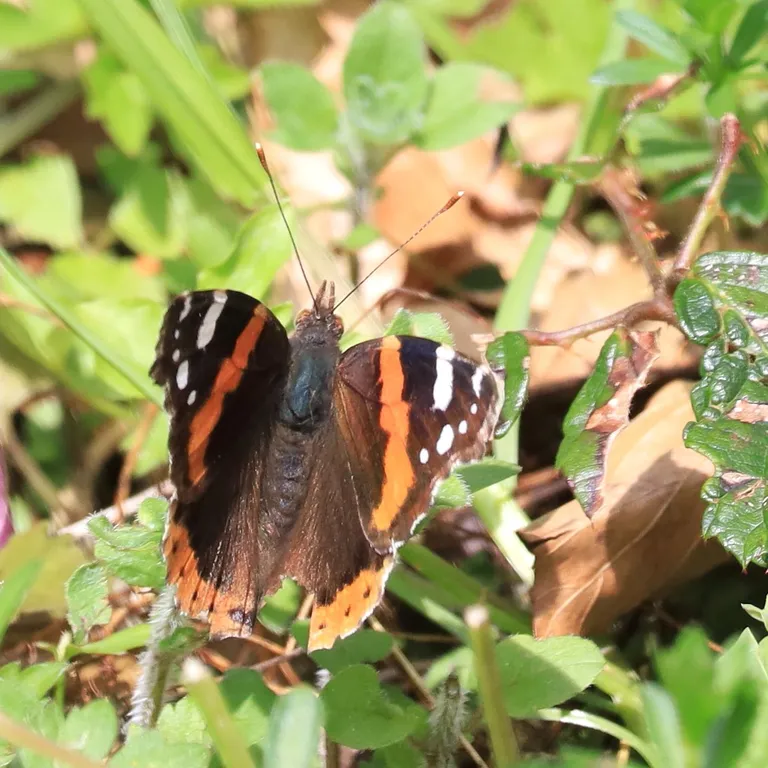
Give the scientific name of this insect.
Vanessa atalanta
